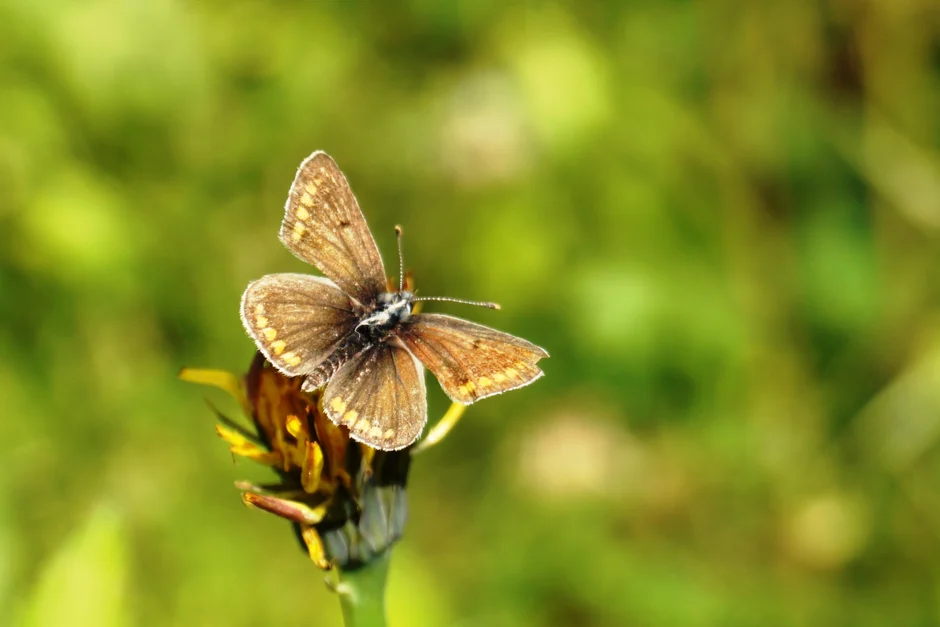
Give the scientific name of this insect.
Aricia agestis/artaxerxes
